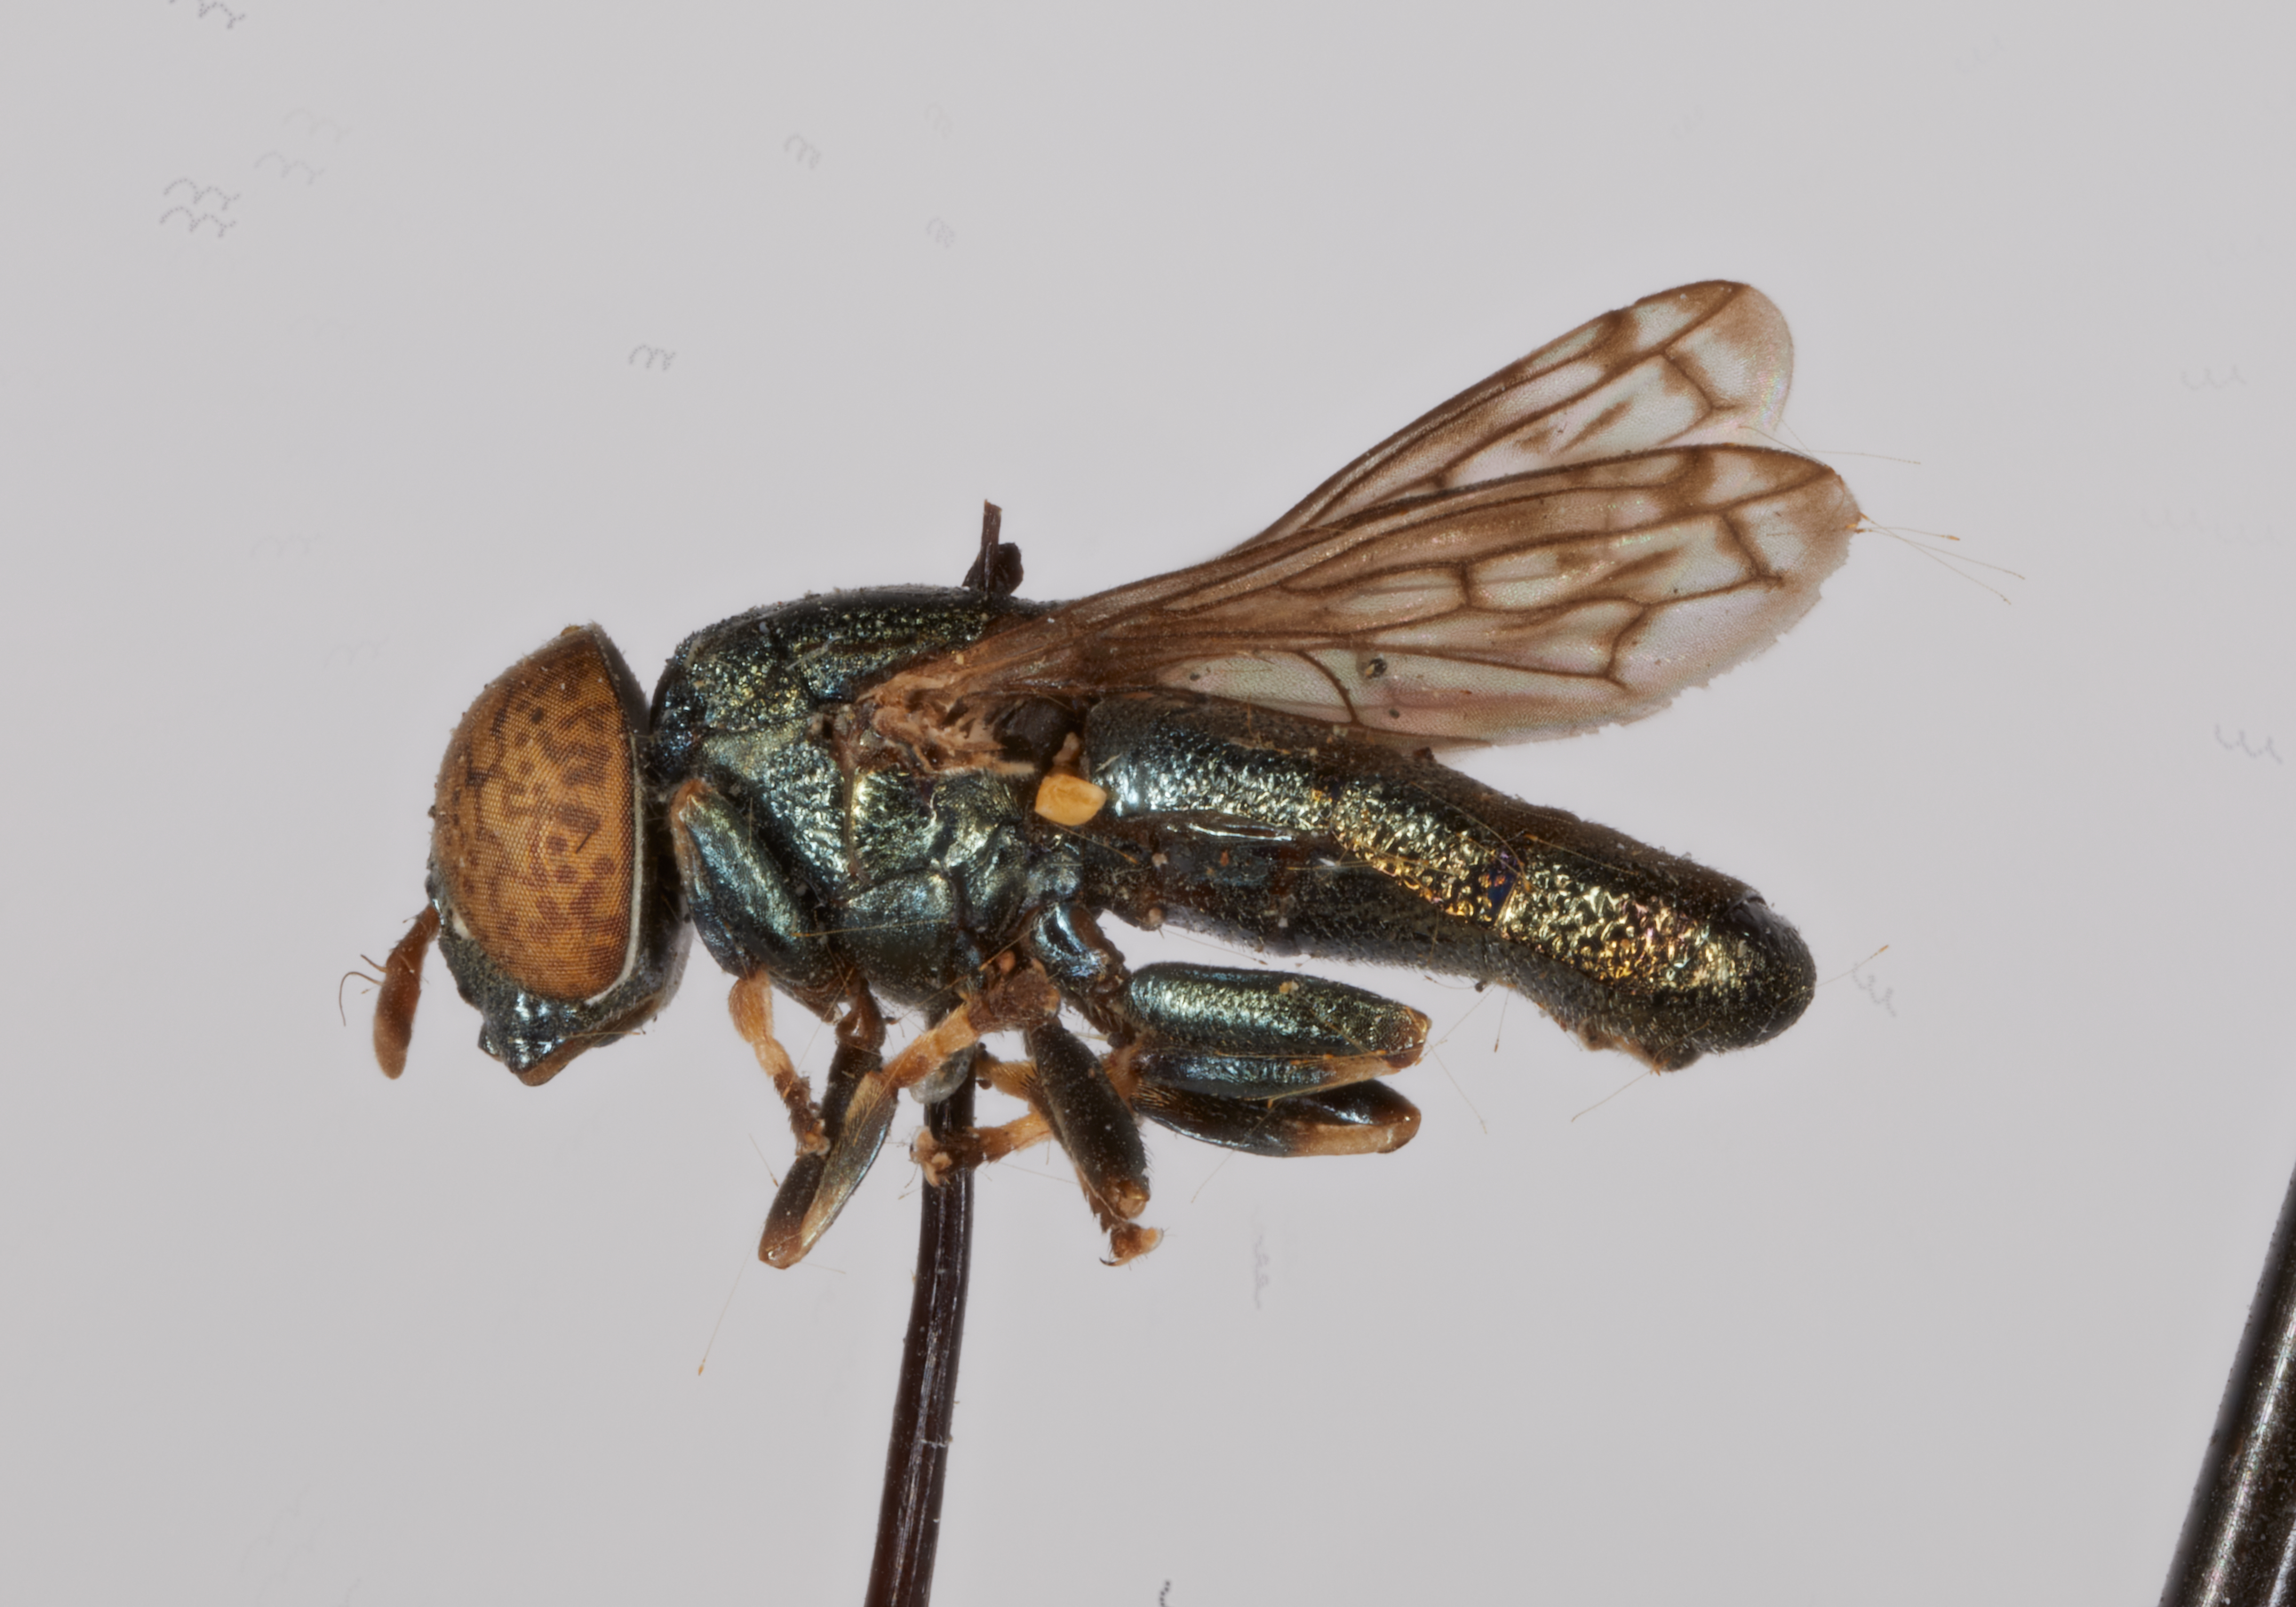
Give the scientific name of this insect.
Chrysogaster shannoni
